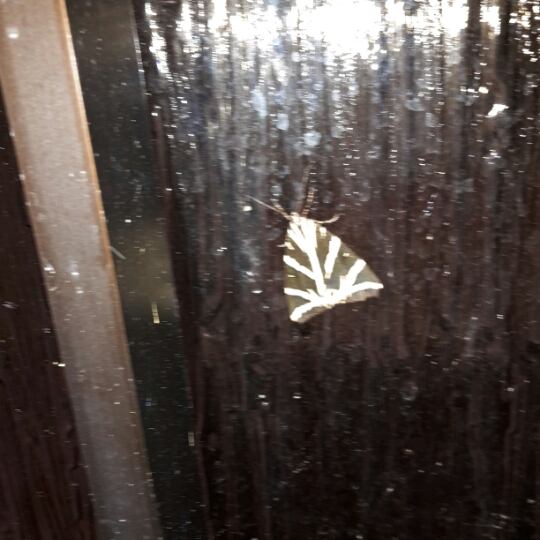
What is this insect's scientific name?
Euplagia quadripunctaria
